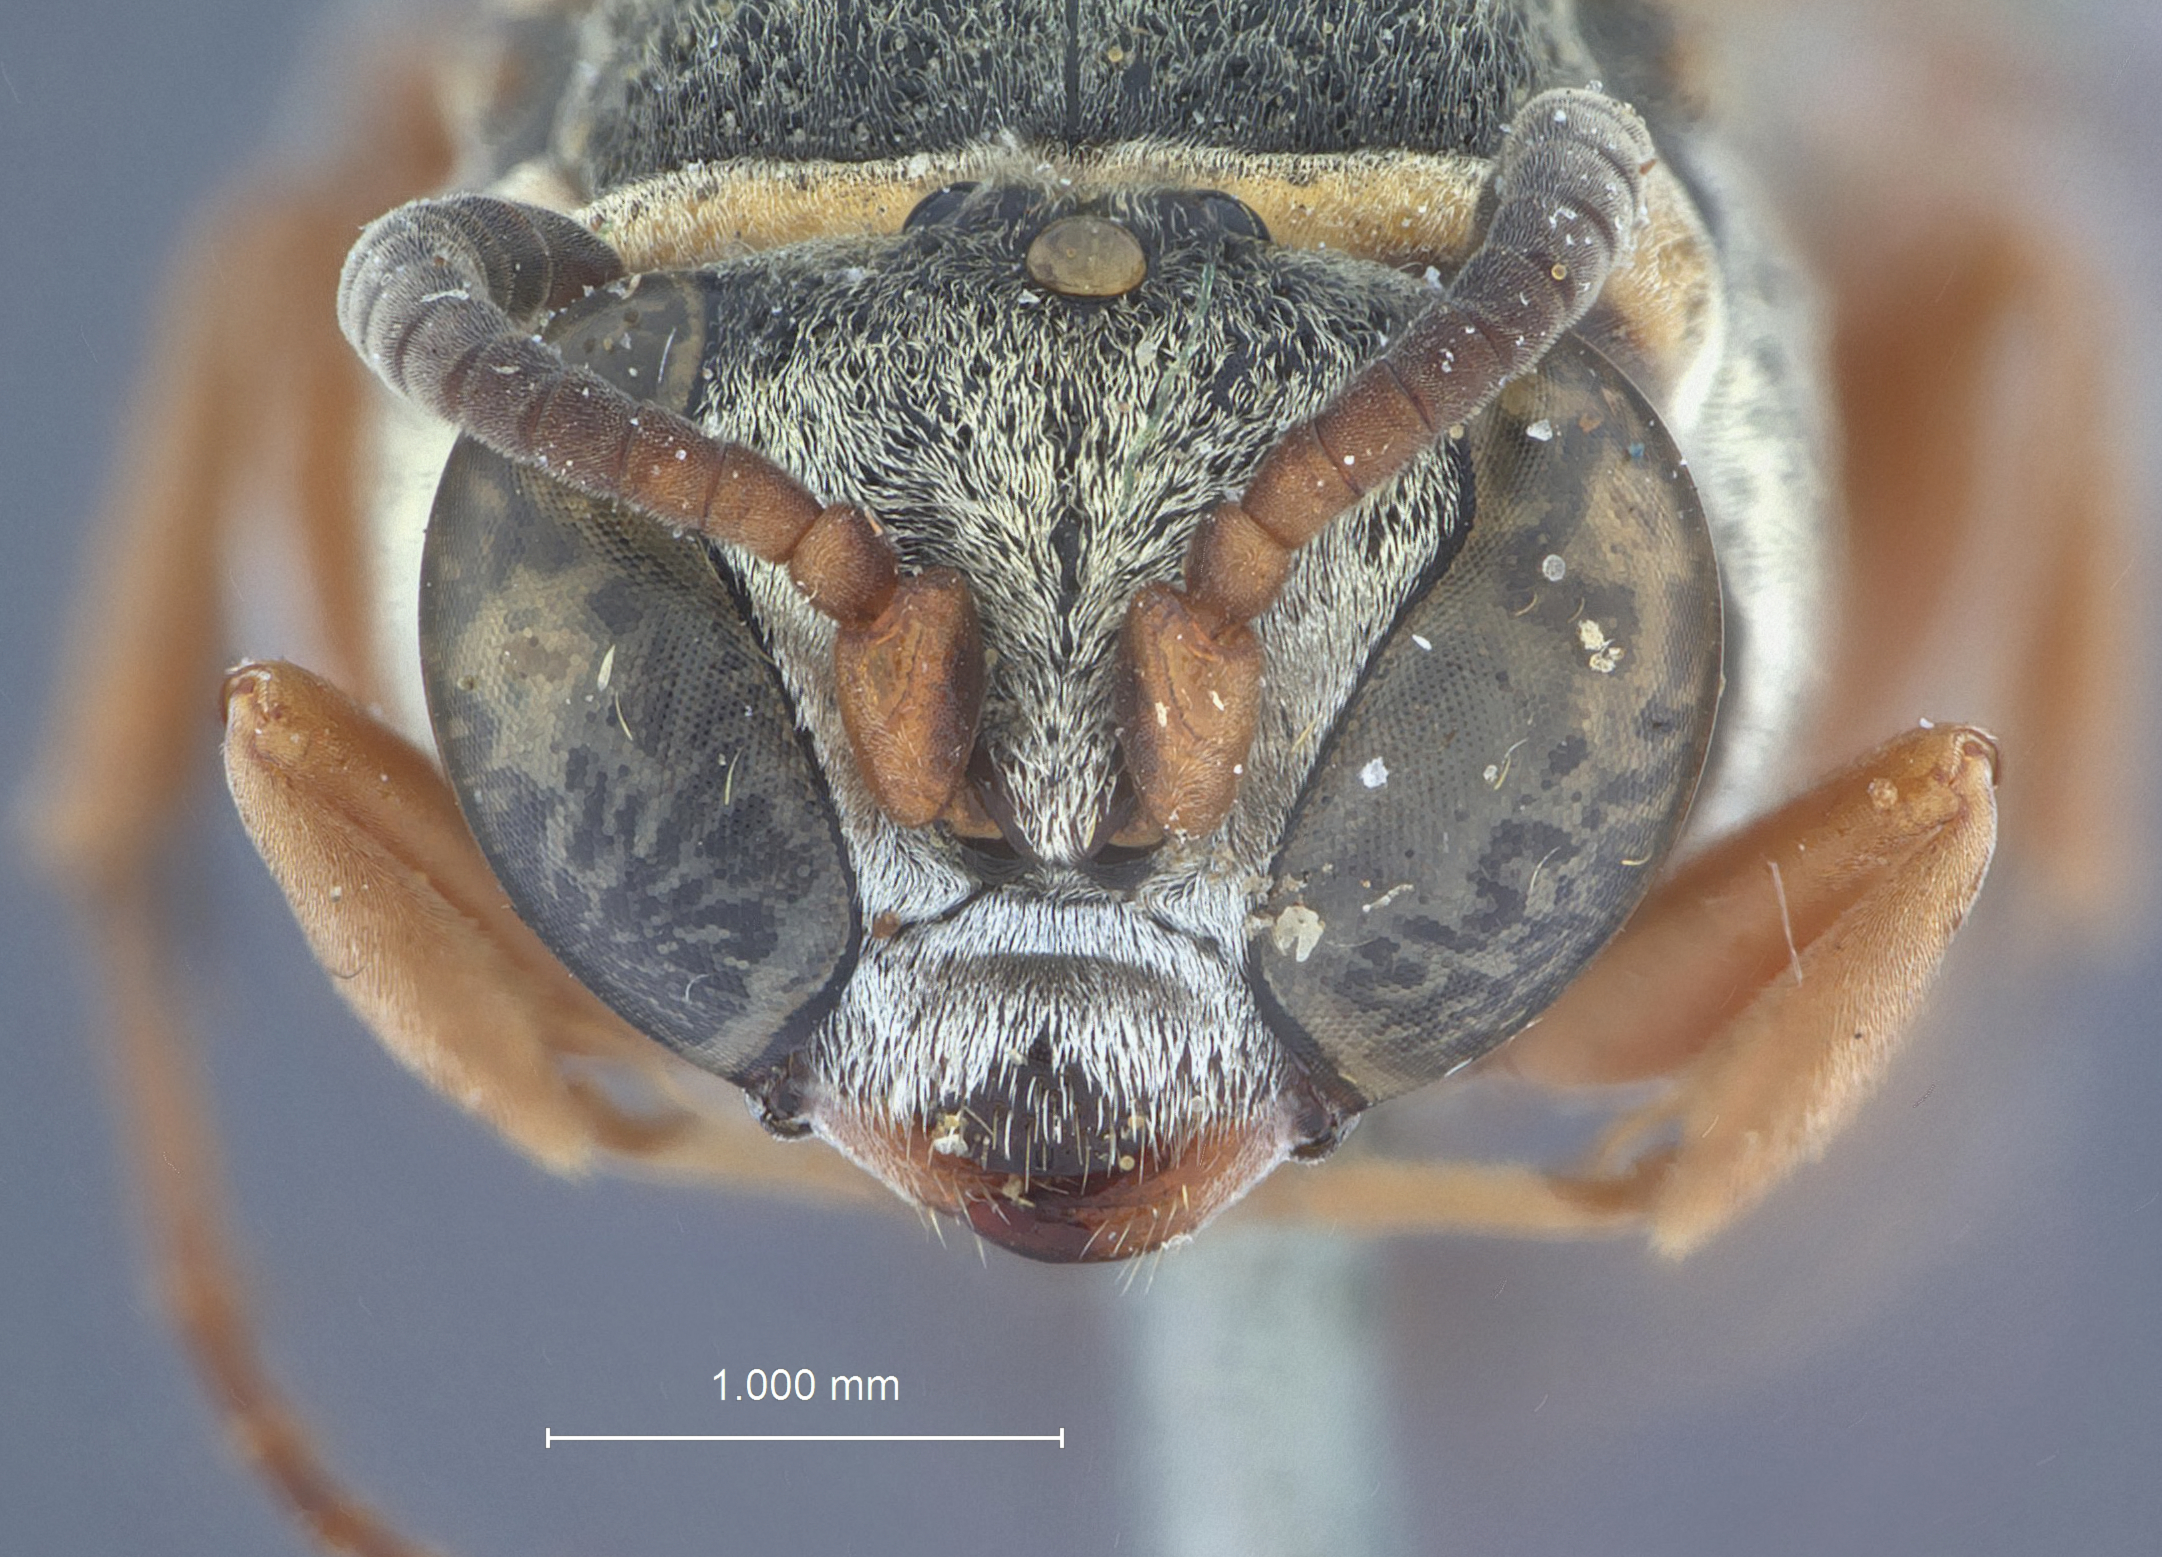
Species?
Brachystegus foxii
